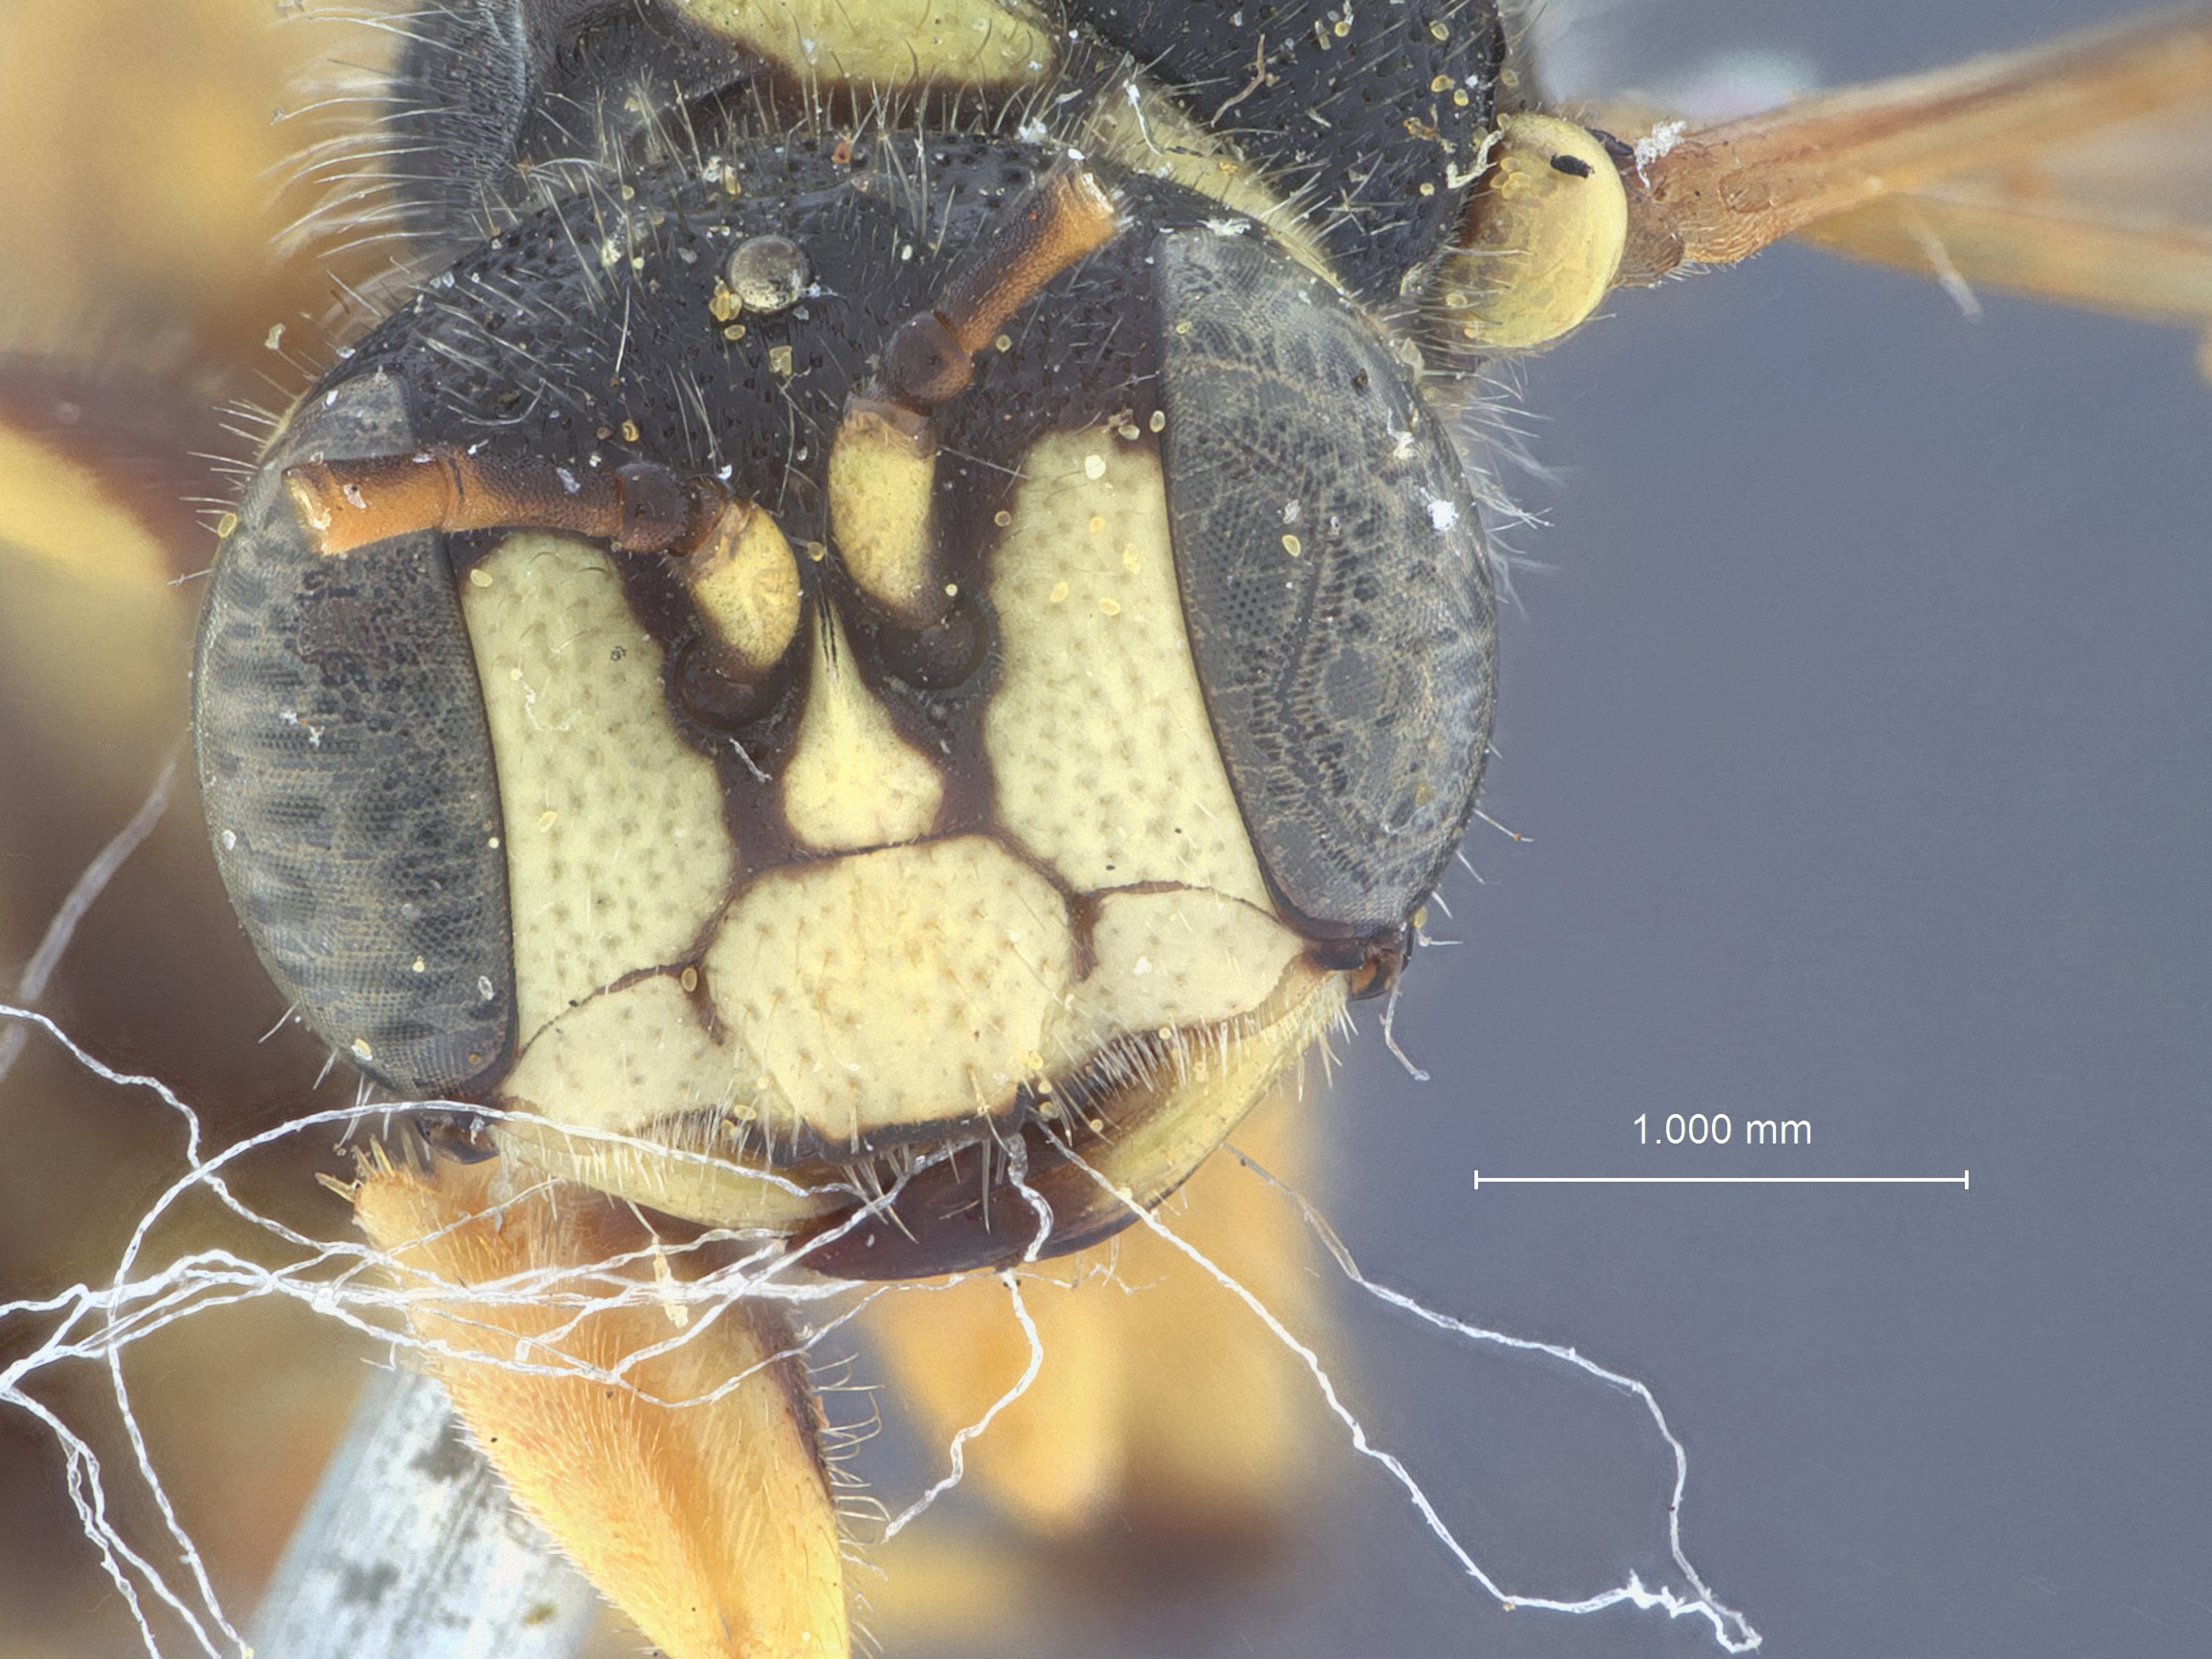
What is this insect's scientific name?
Cerceris calochorti
